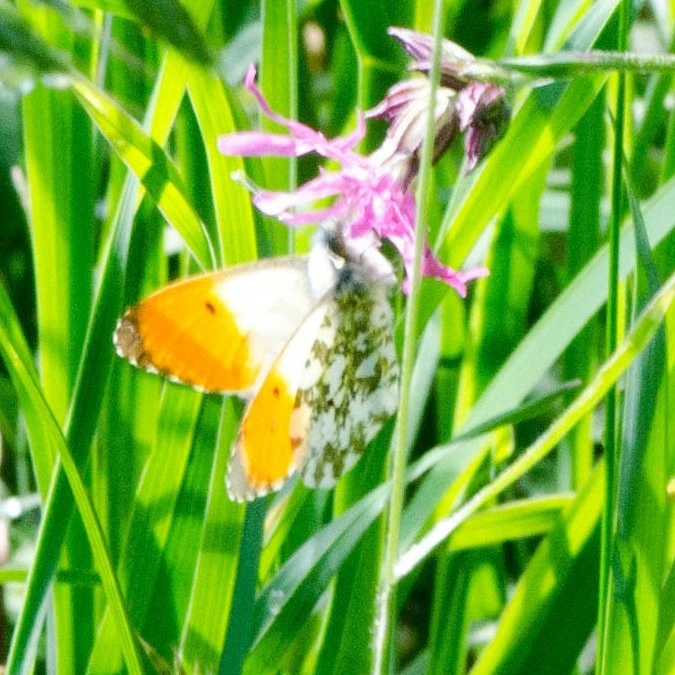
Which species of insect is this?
Anthocharis cardamines
